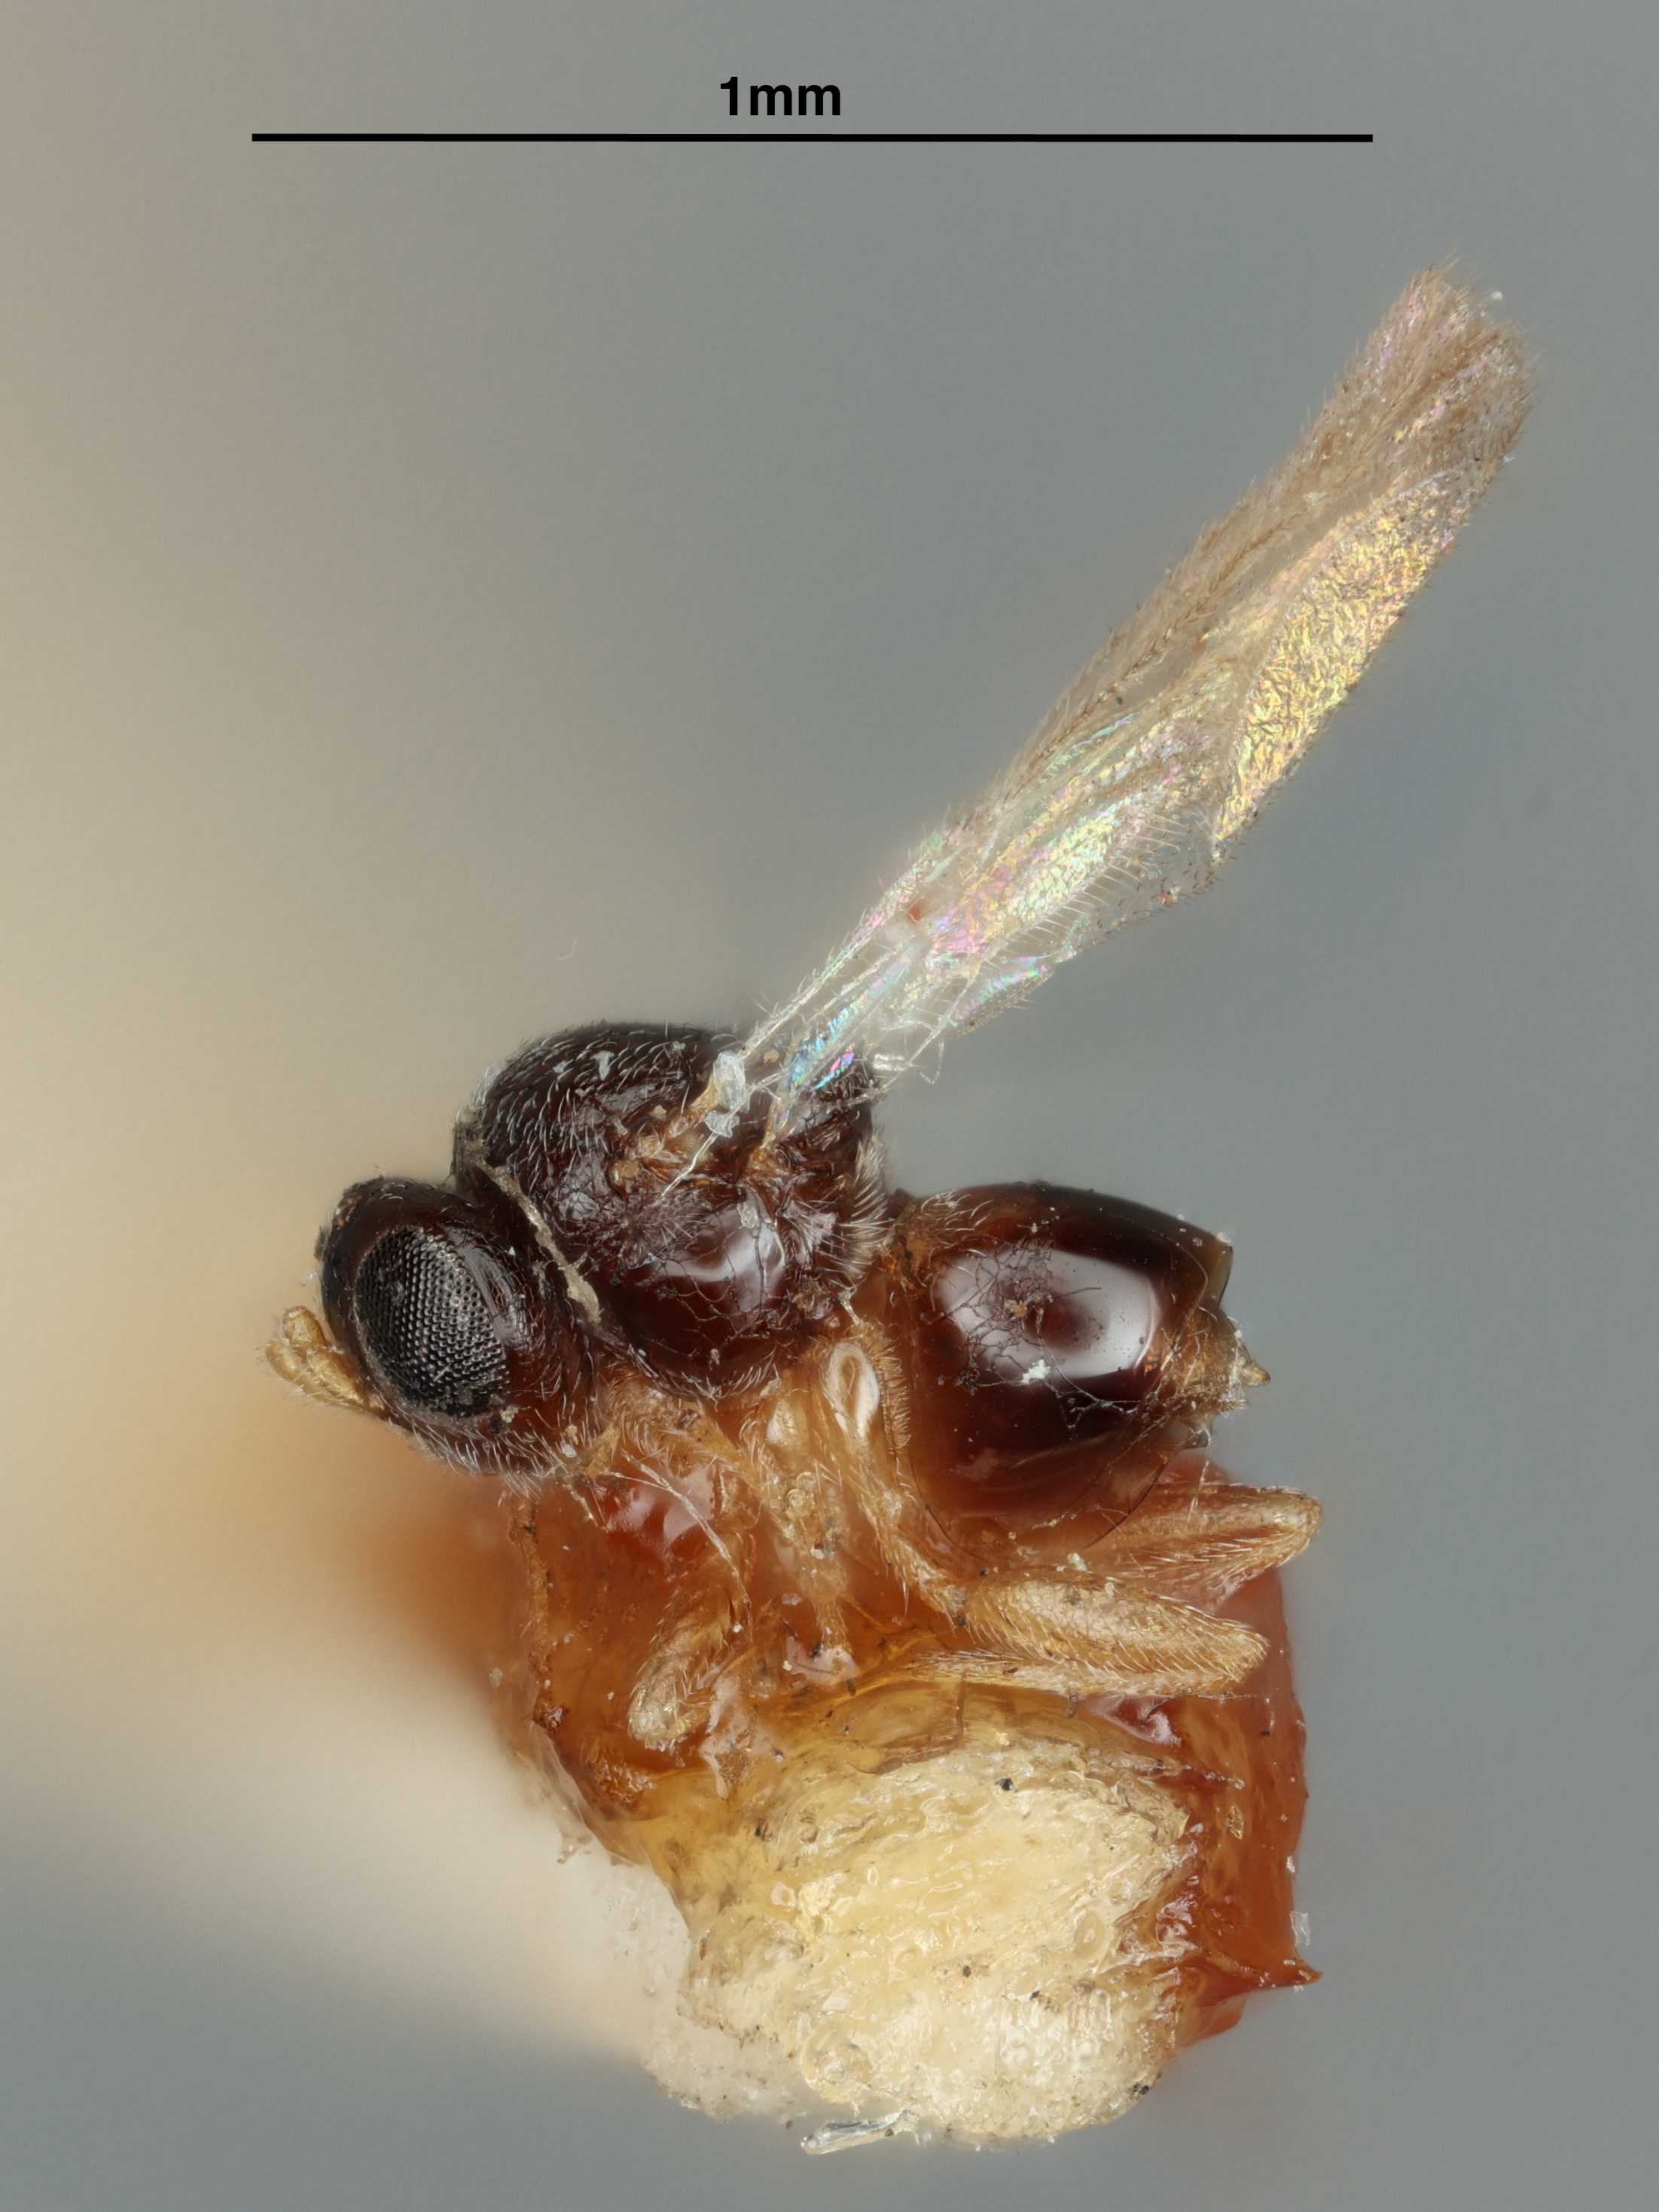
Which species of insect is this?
Ceroptres minutissimi
